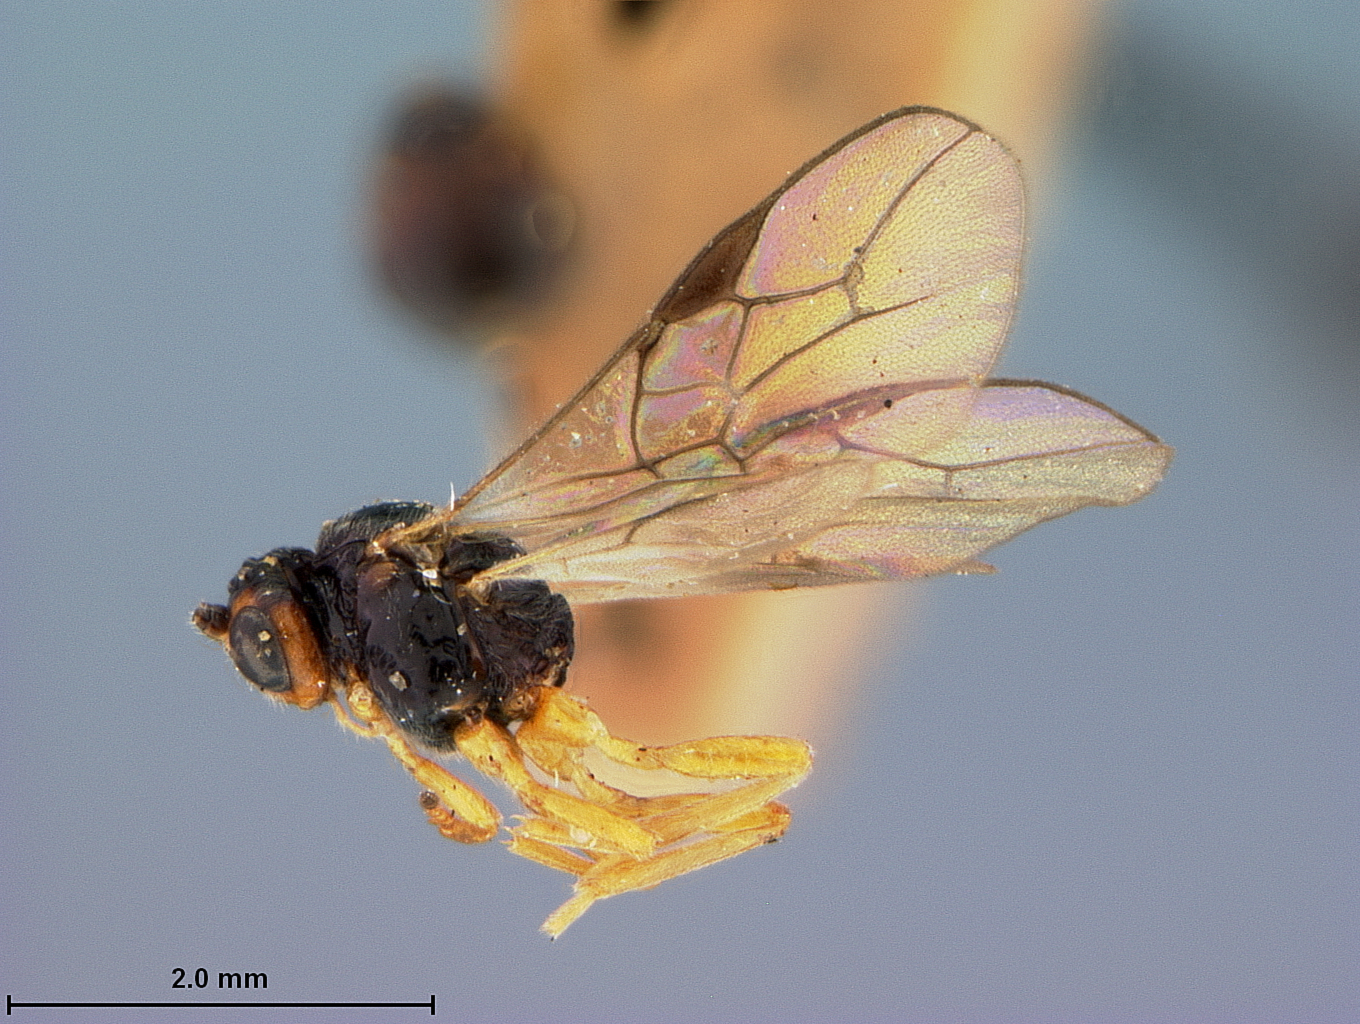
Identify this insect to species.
Opius frequens
